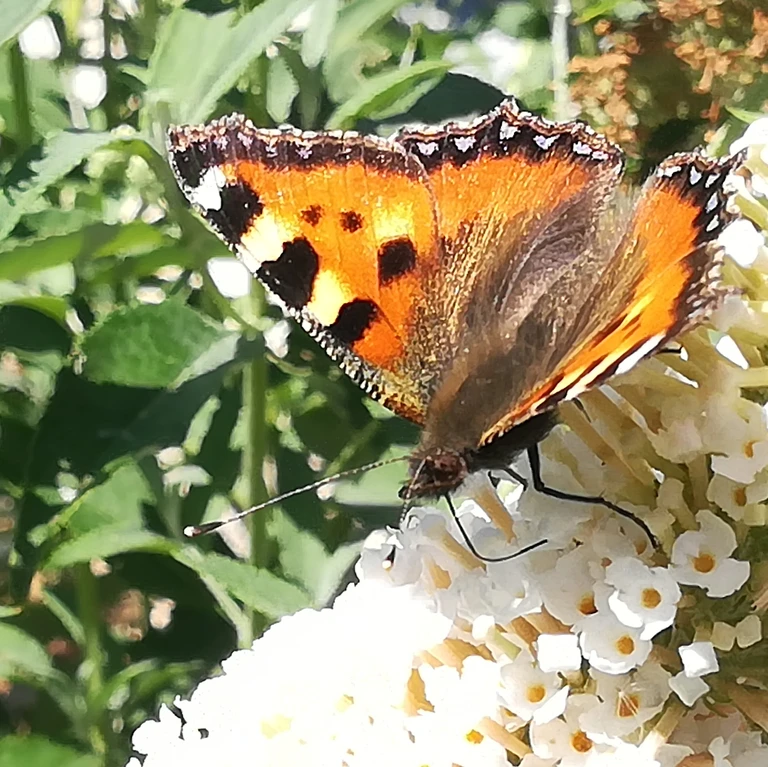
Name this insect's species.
Aglais urticae
